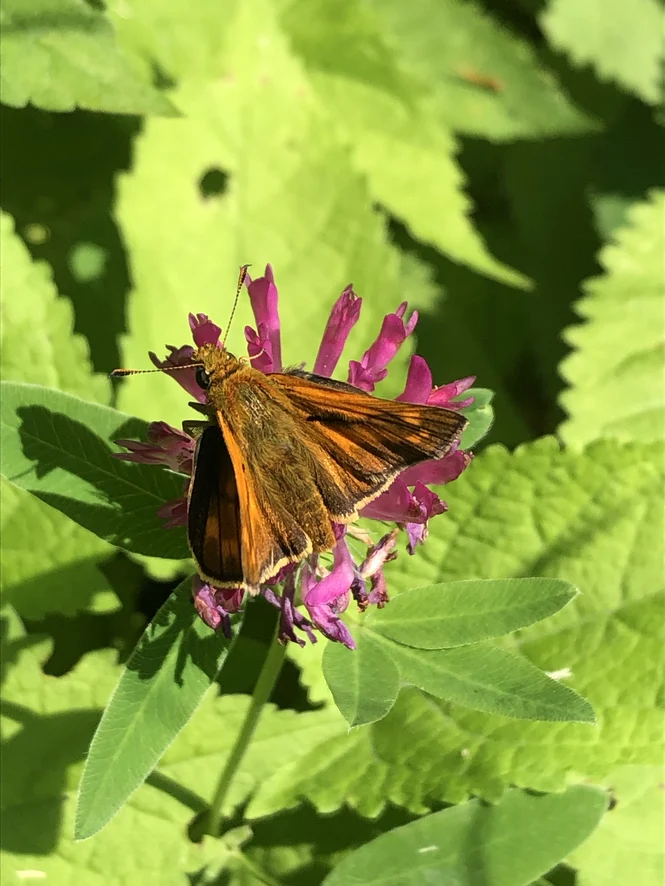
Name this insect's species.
Ochlodes sylvanus (also Ochlodes venata)
